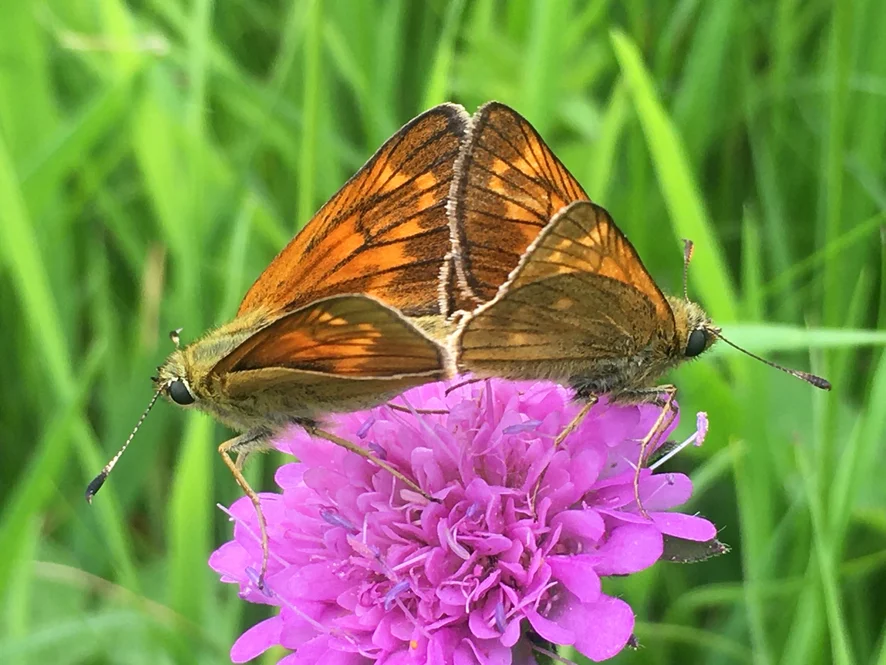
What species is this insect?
Ochlodes sylvanus (also Ochlodes venata)
